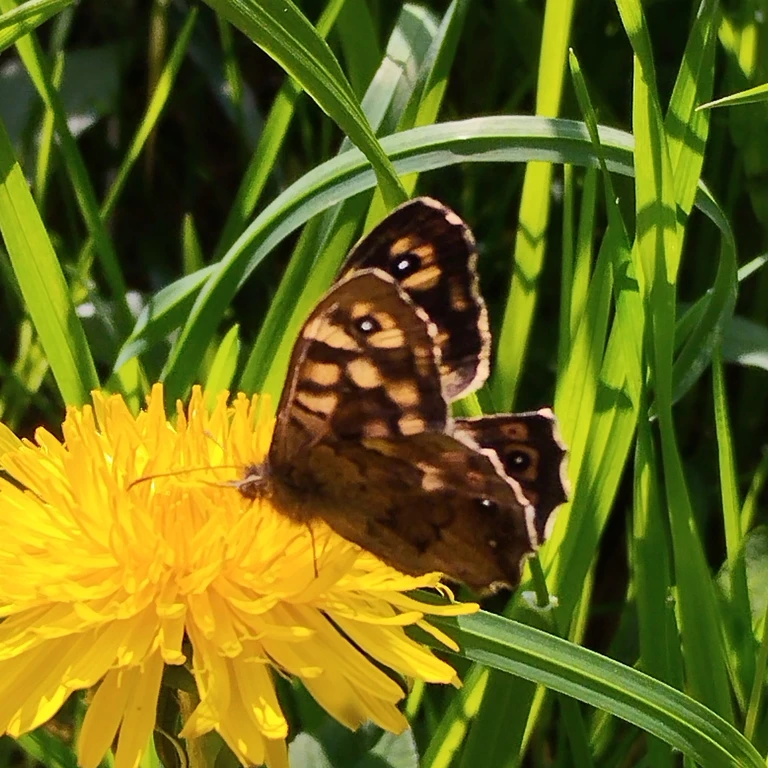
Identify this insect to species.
Pararge aegeria
